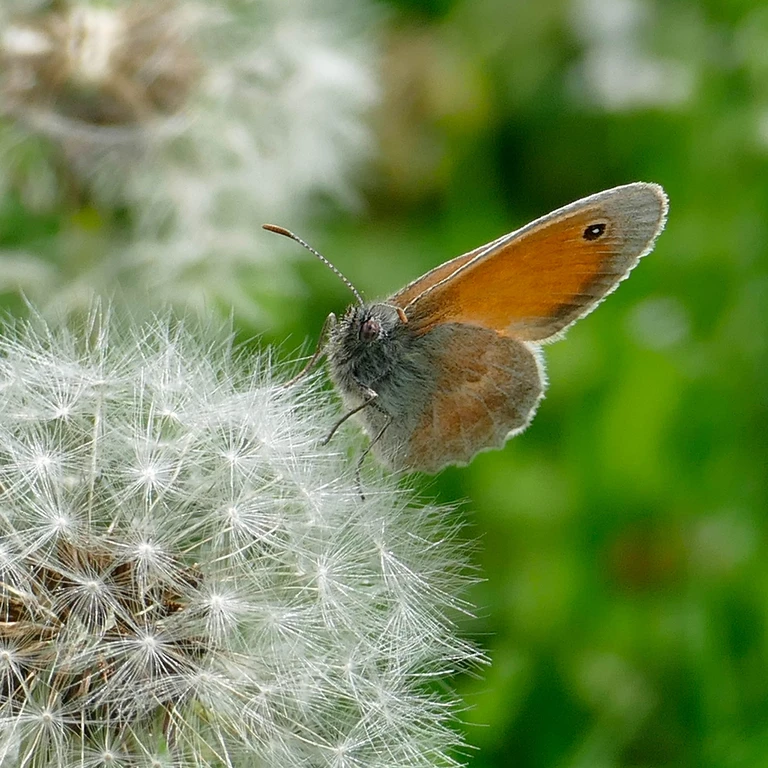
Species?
Coenonympha pamphilus
